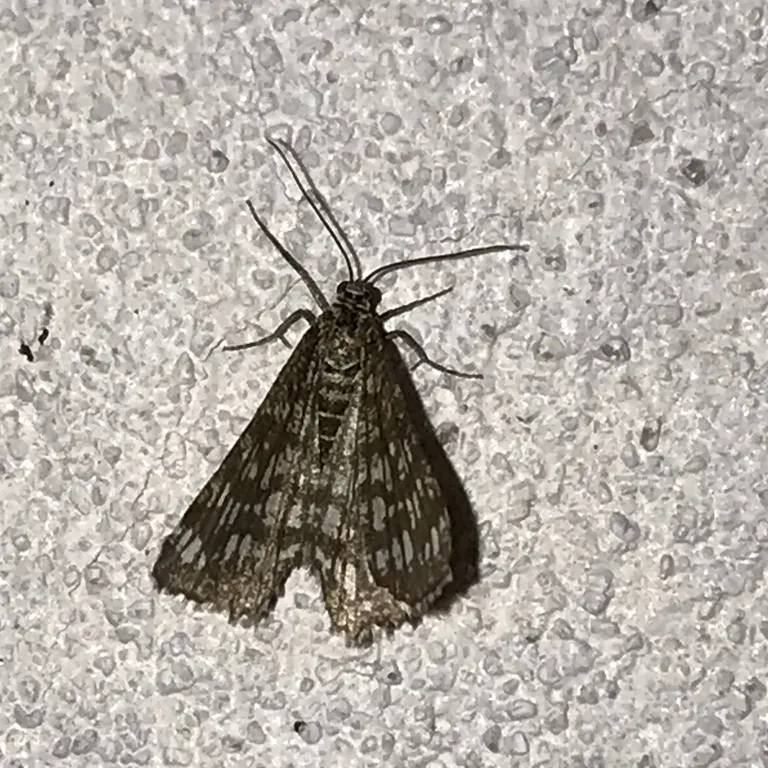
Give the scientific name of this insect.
Chiasmia clathrata
